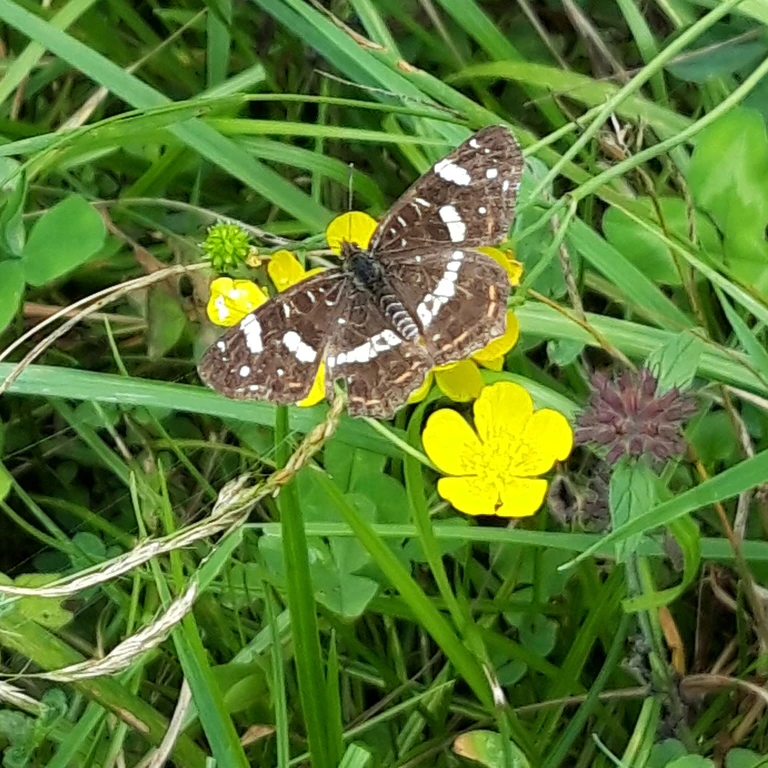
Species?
Araschnia levana
